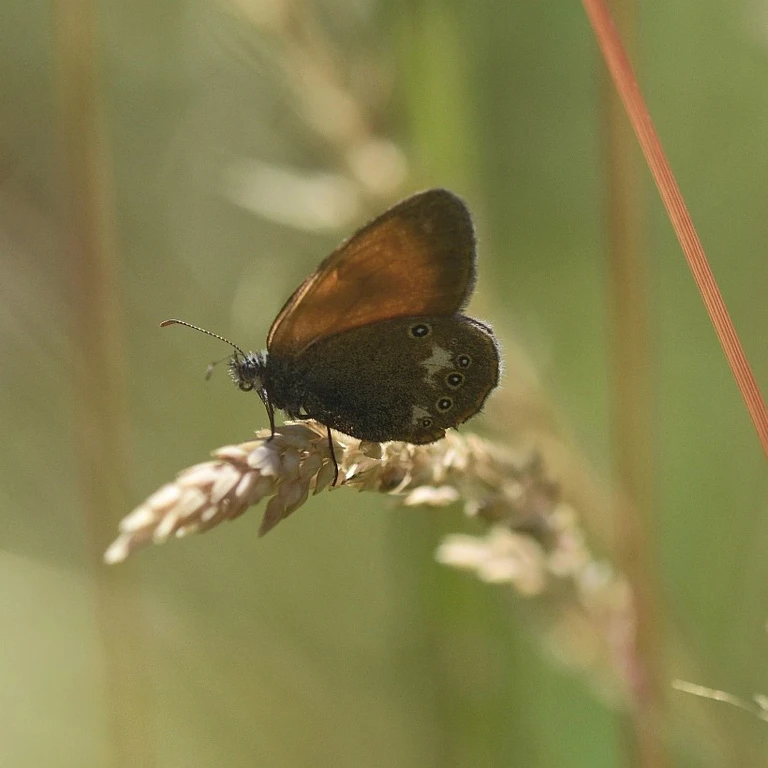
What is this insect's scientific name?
Coenonympha glycerion (also Coenonympha iphis)
